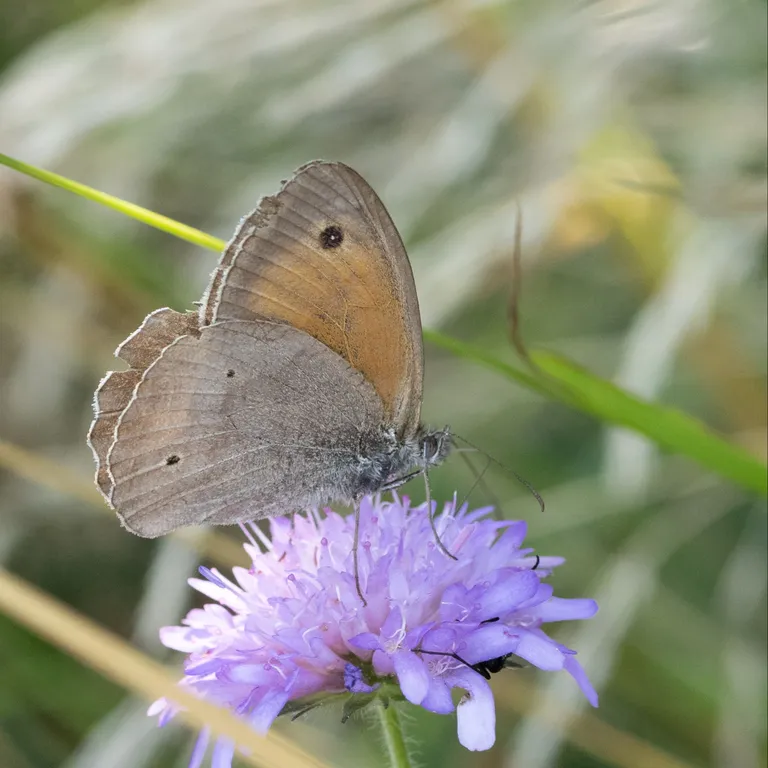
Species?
Maniola jurtina
